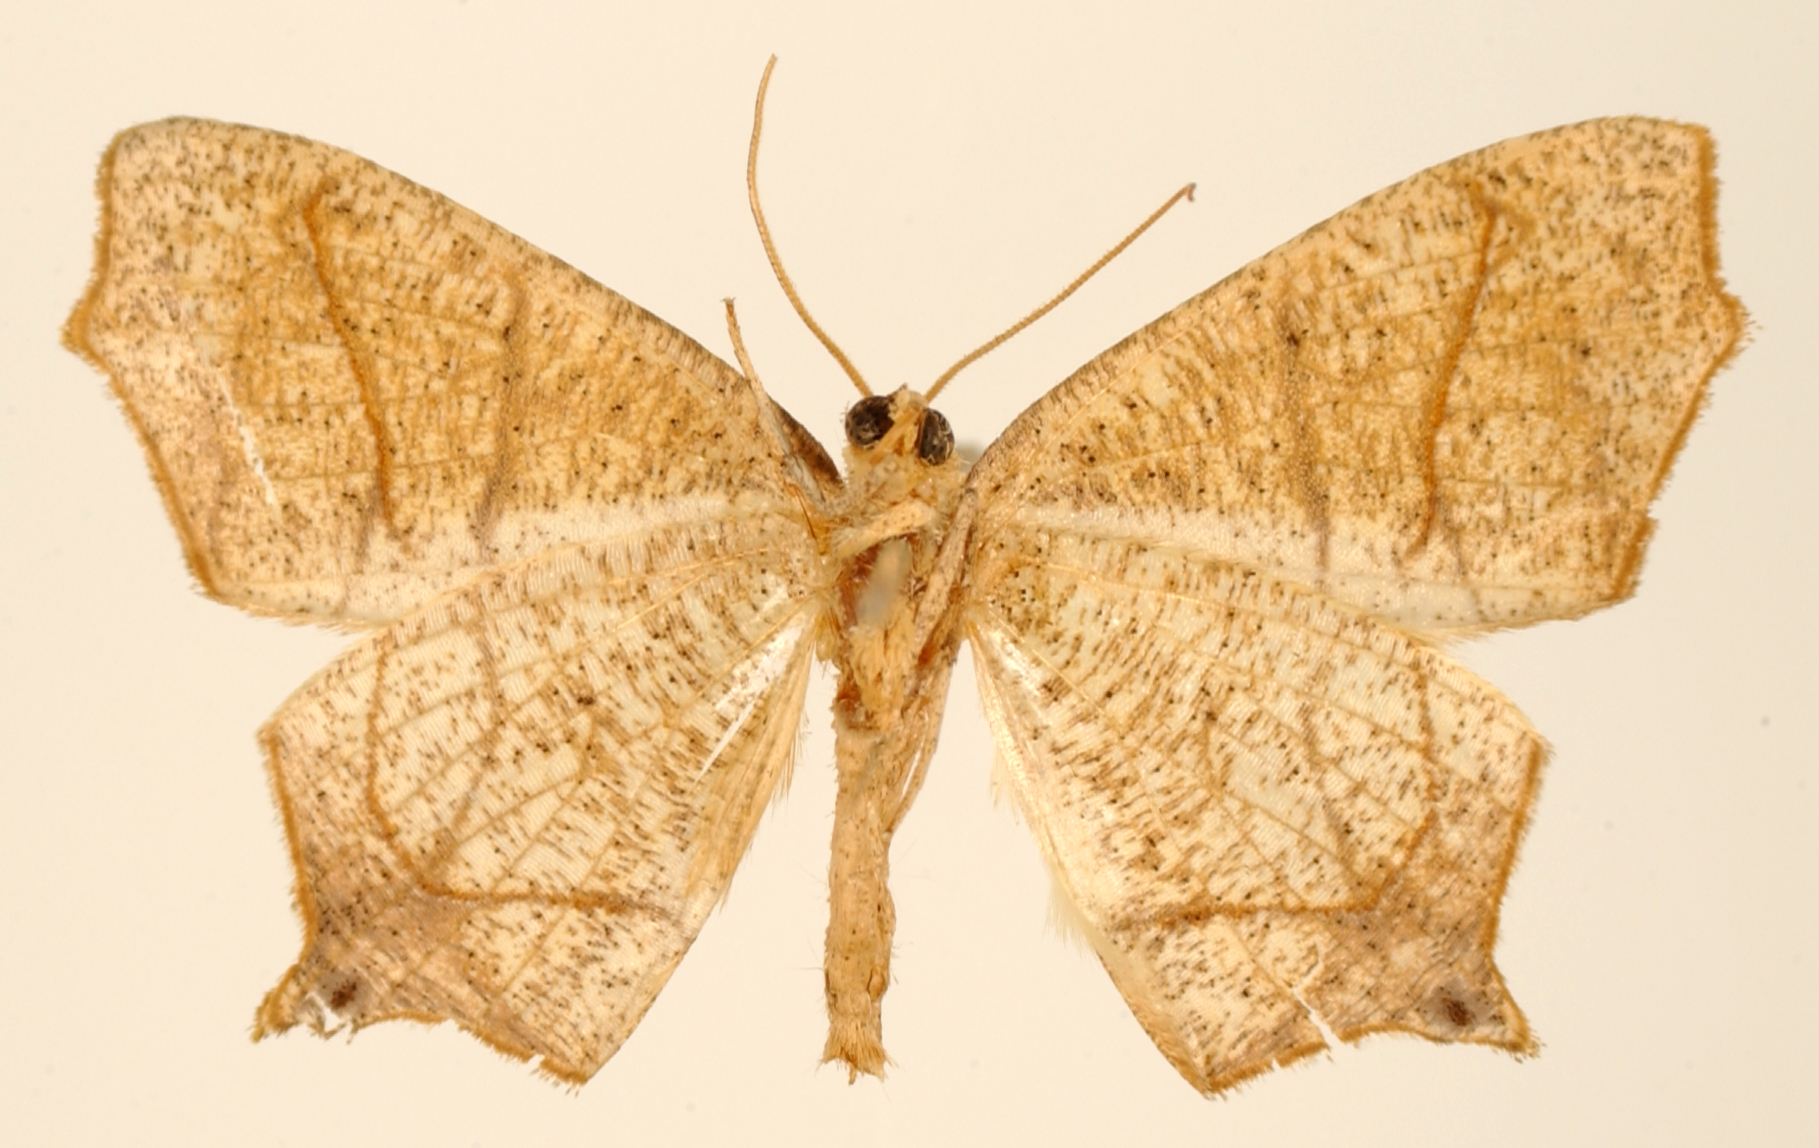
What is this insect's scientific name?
Urepione valloma
